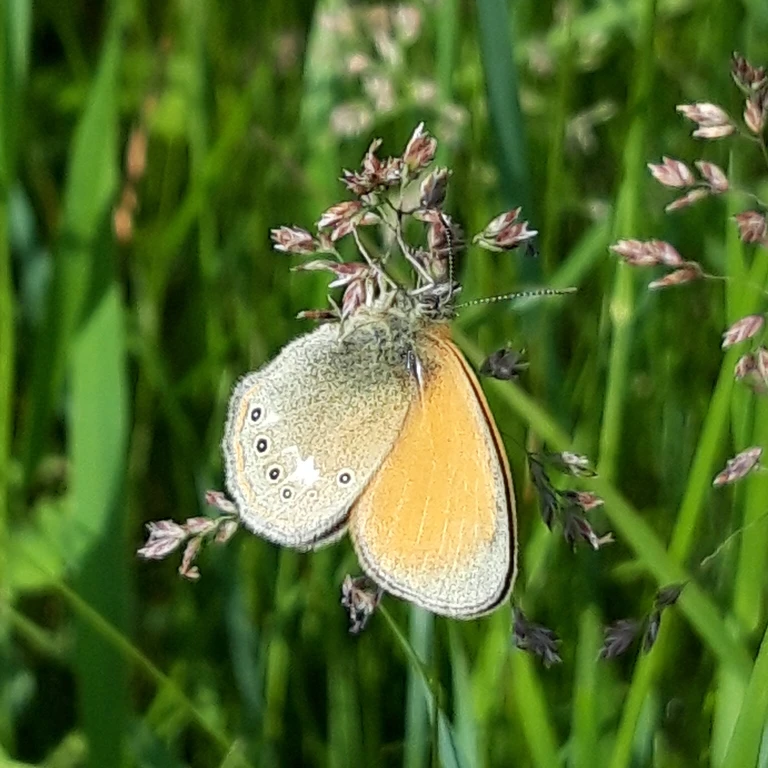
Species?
Coenonympha glycerion (also Coenonympha iphis)
